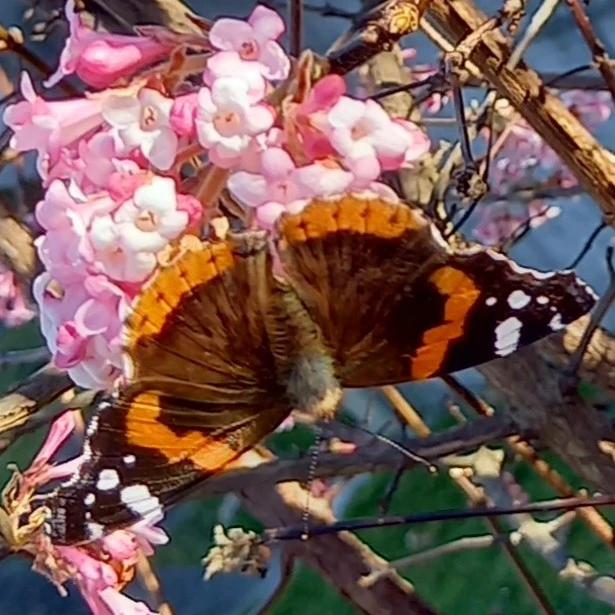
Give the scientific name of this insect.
Vanessa atalanta
